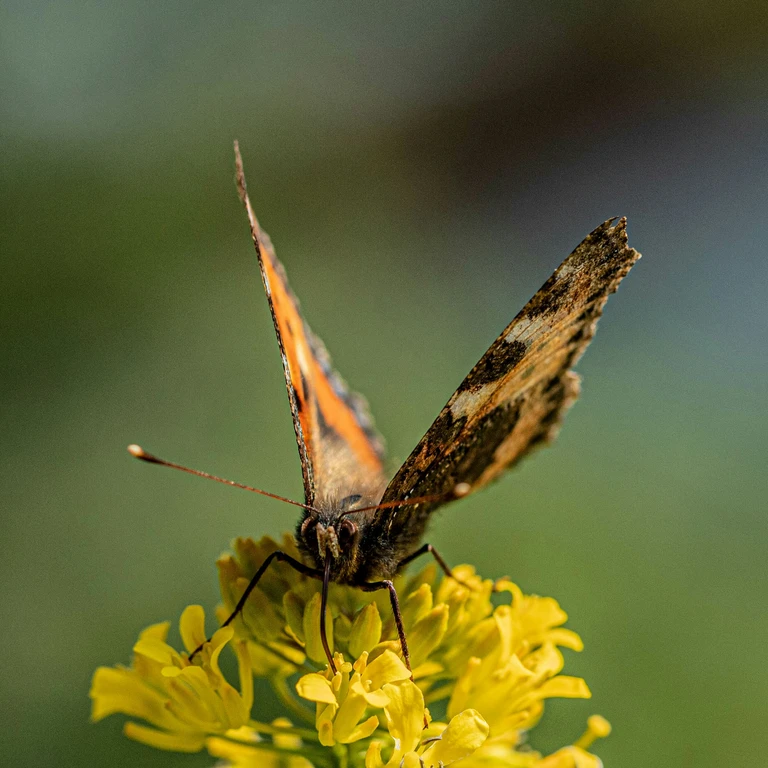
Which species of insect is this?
Aglais urticae
